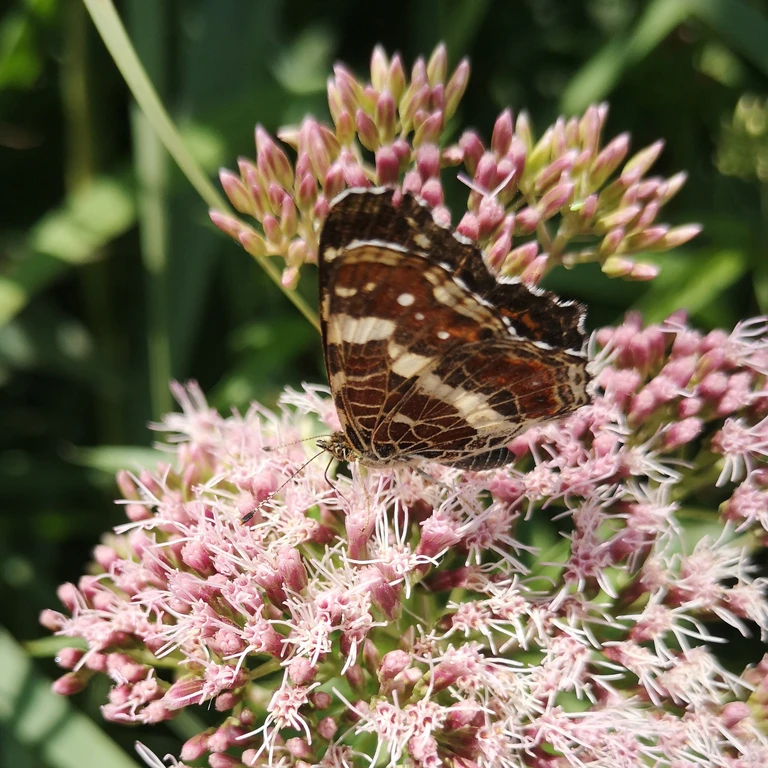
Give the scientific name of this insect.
Araschnia levana
